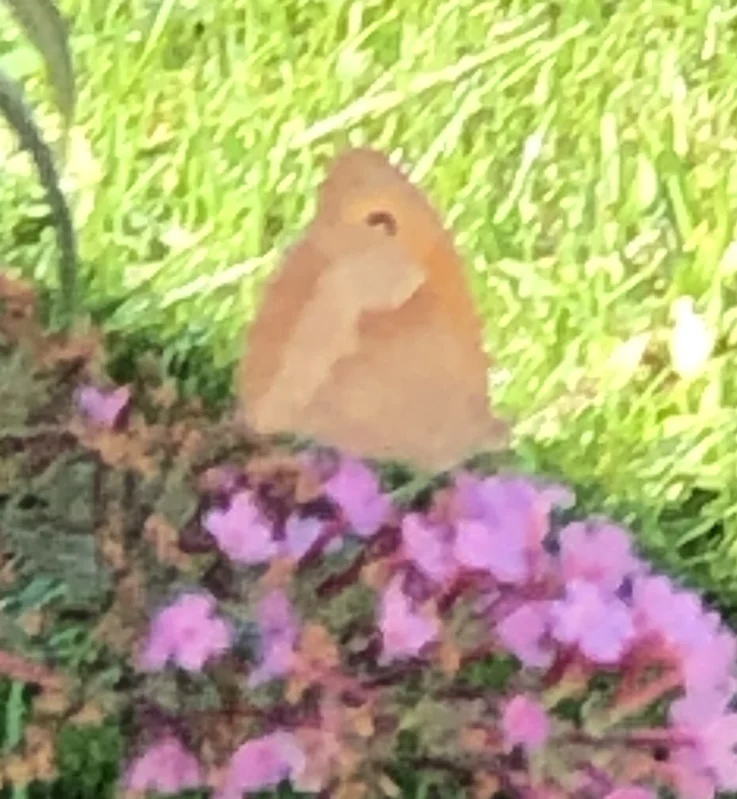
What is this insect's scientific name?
Maniola jurtina
